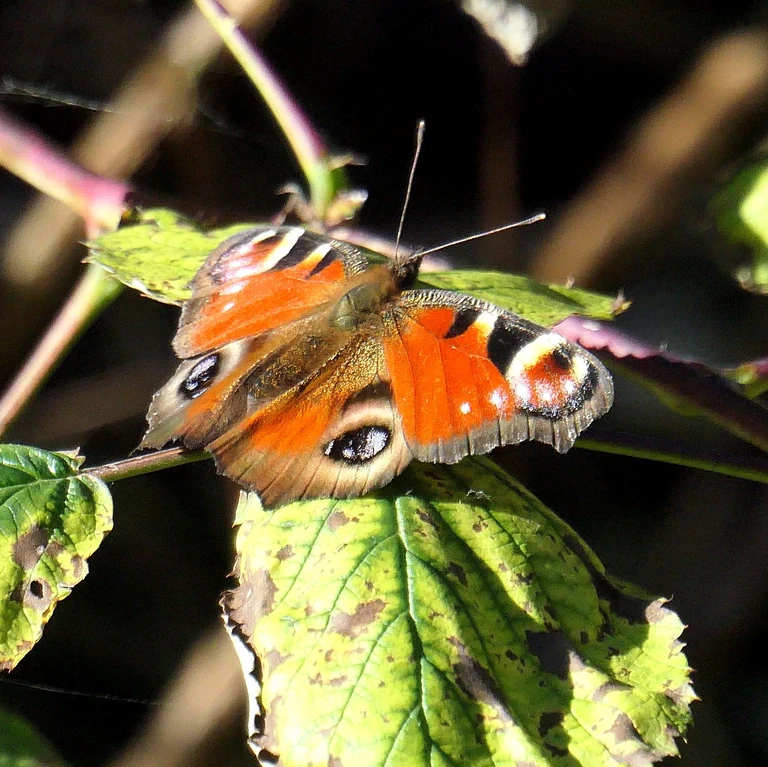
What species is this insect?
Aglais io
